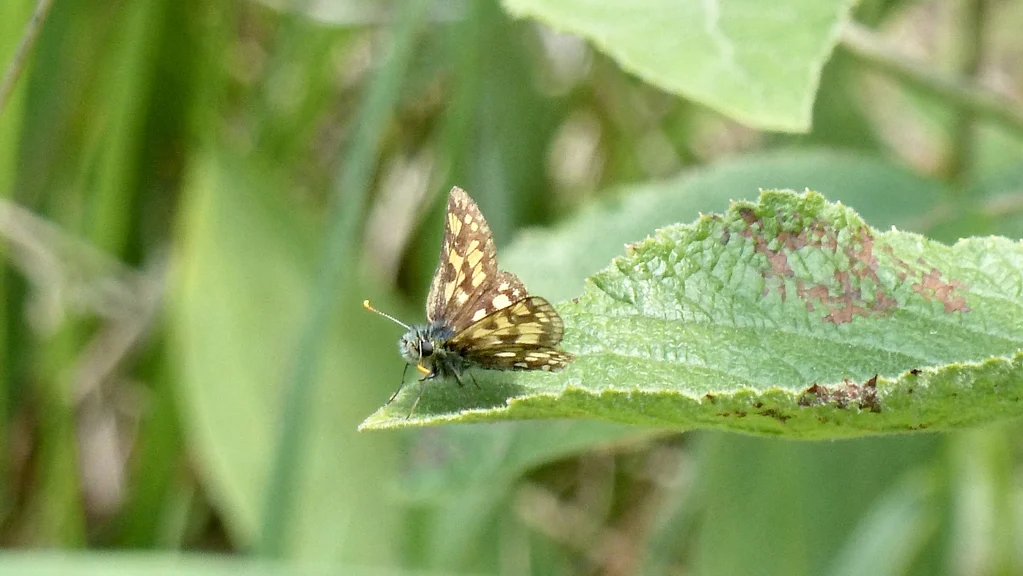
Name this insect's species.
Carterocephalus palaemon
